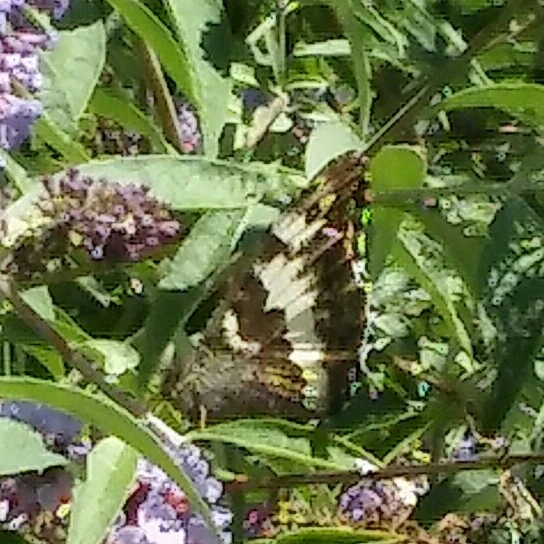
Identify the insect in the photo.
Brintesia circe
